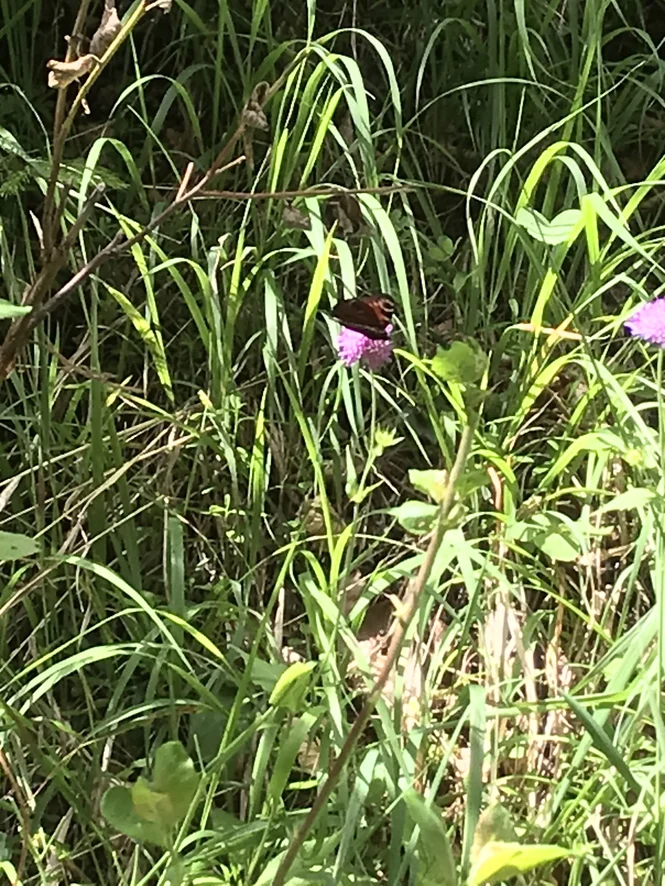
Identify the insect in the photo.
Aglais io
